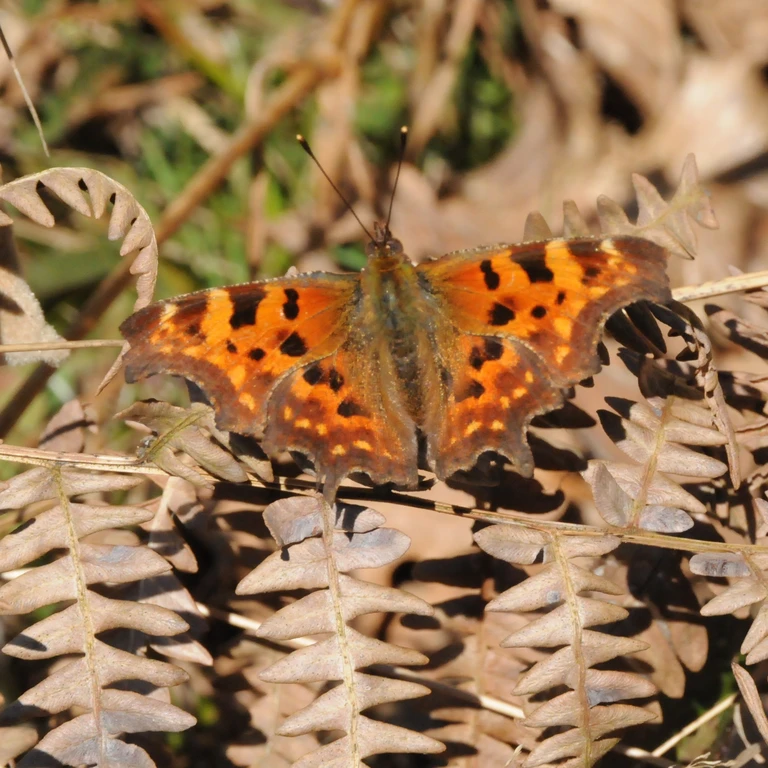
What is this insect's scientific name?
Polygonia c-album
